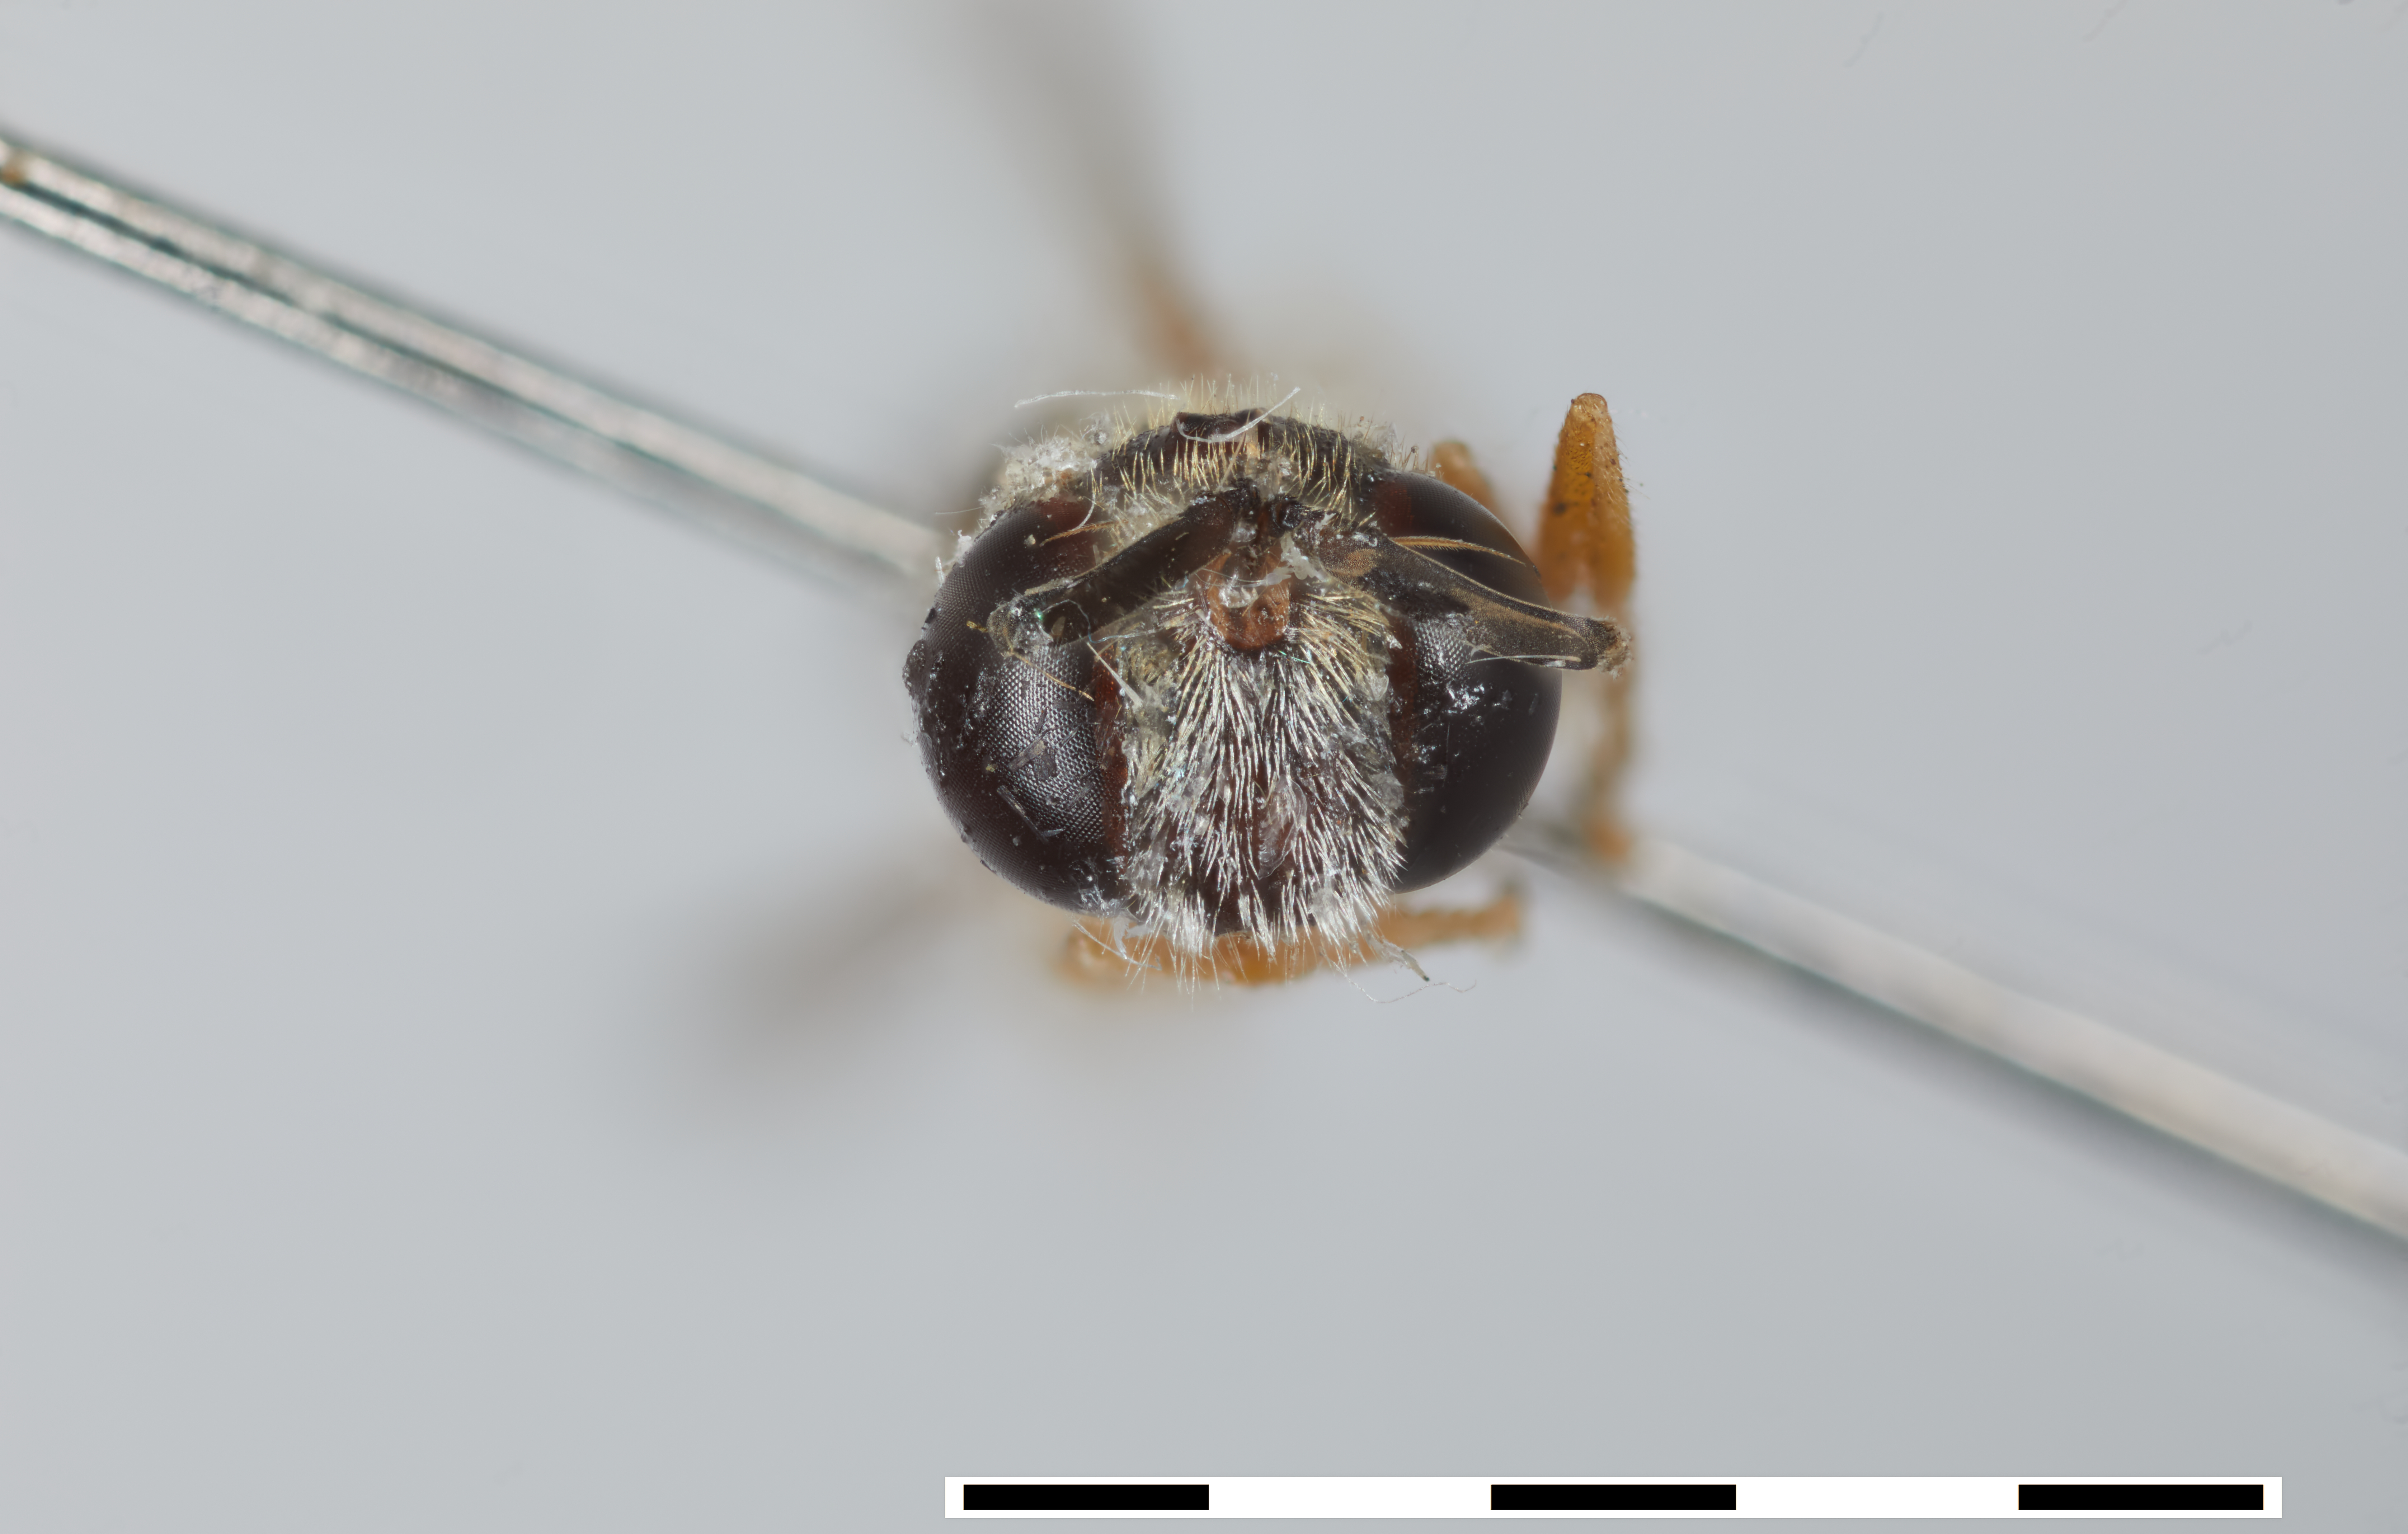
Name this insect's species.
Microdon subpetiolatus
